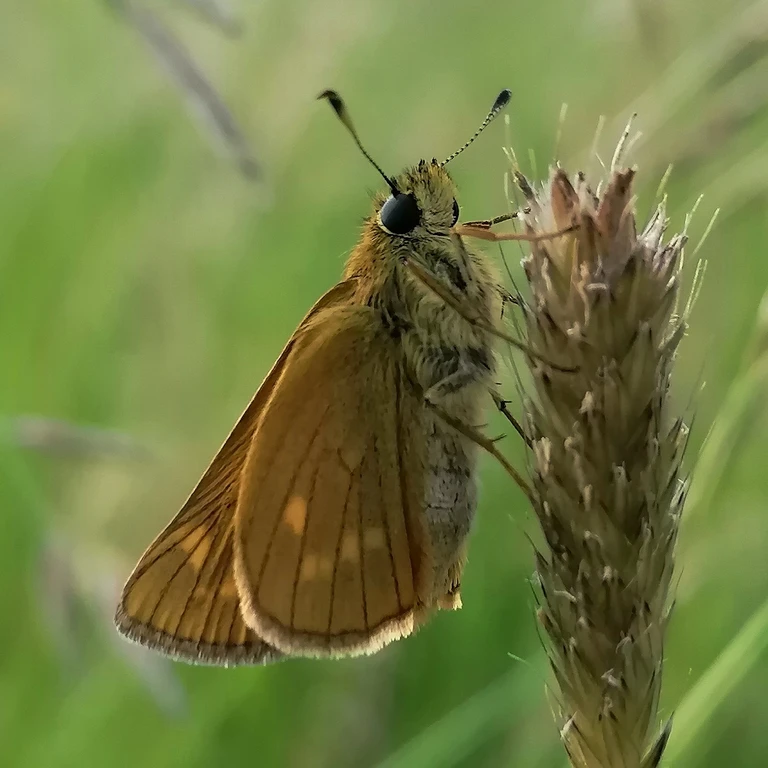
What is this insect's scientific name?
Ochlodes sylvanus (also Ochlodes venata)
